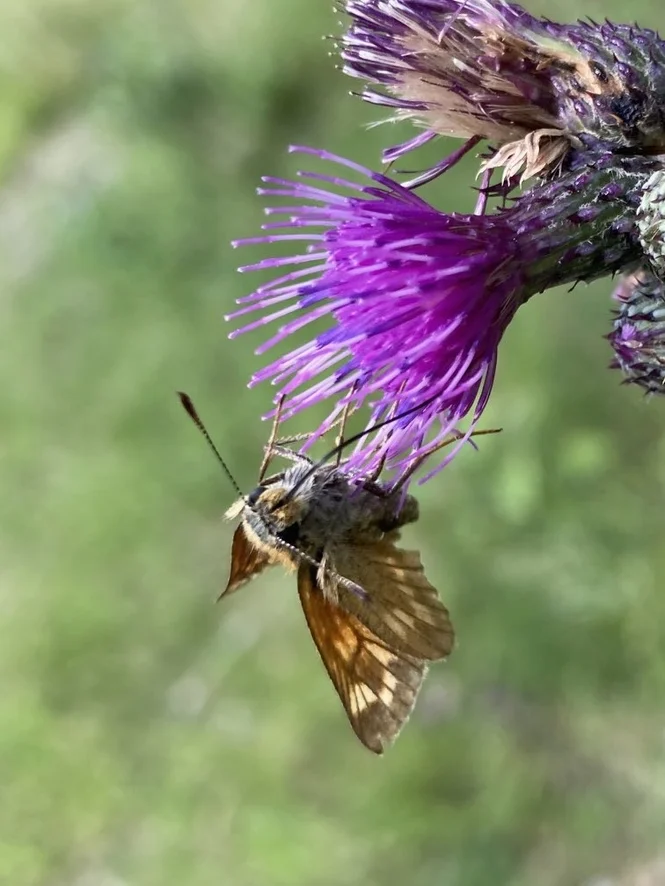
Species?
Ochlodes sylvanus (also Ochlodes venata)
